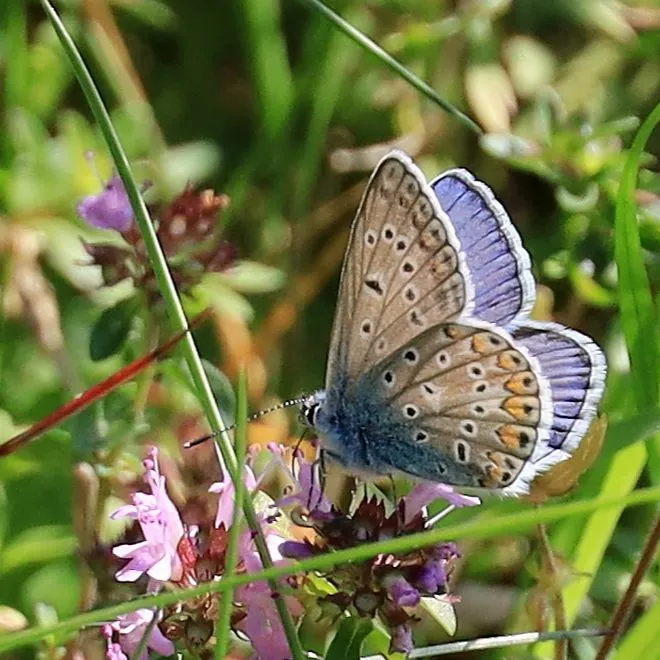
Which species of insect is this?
Polyommatus icarus
